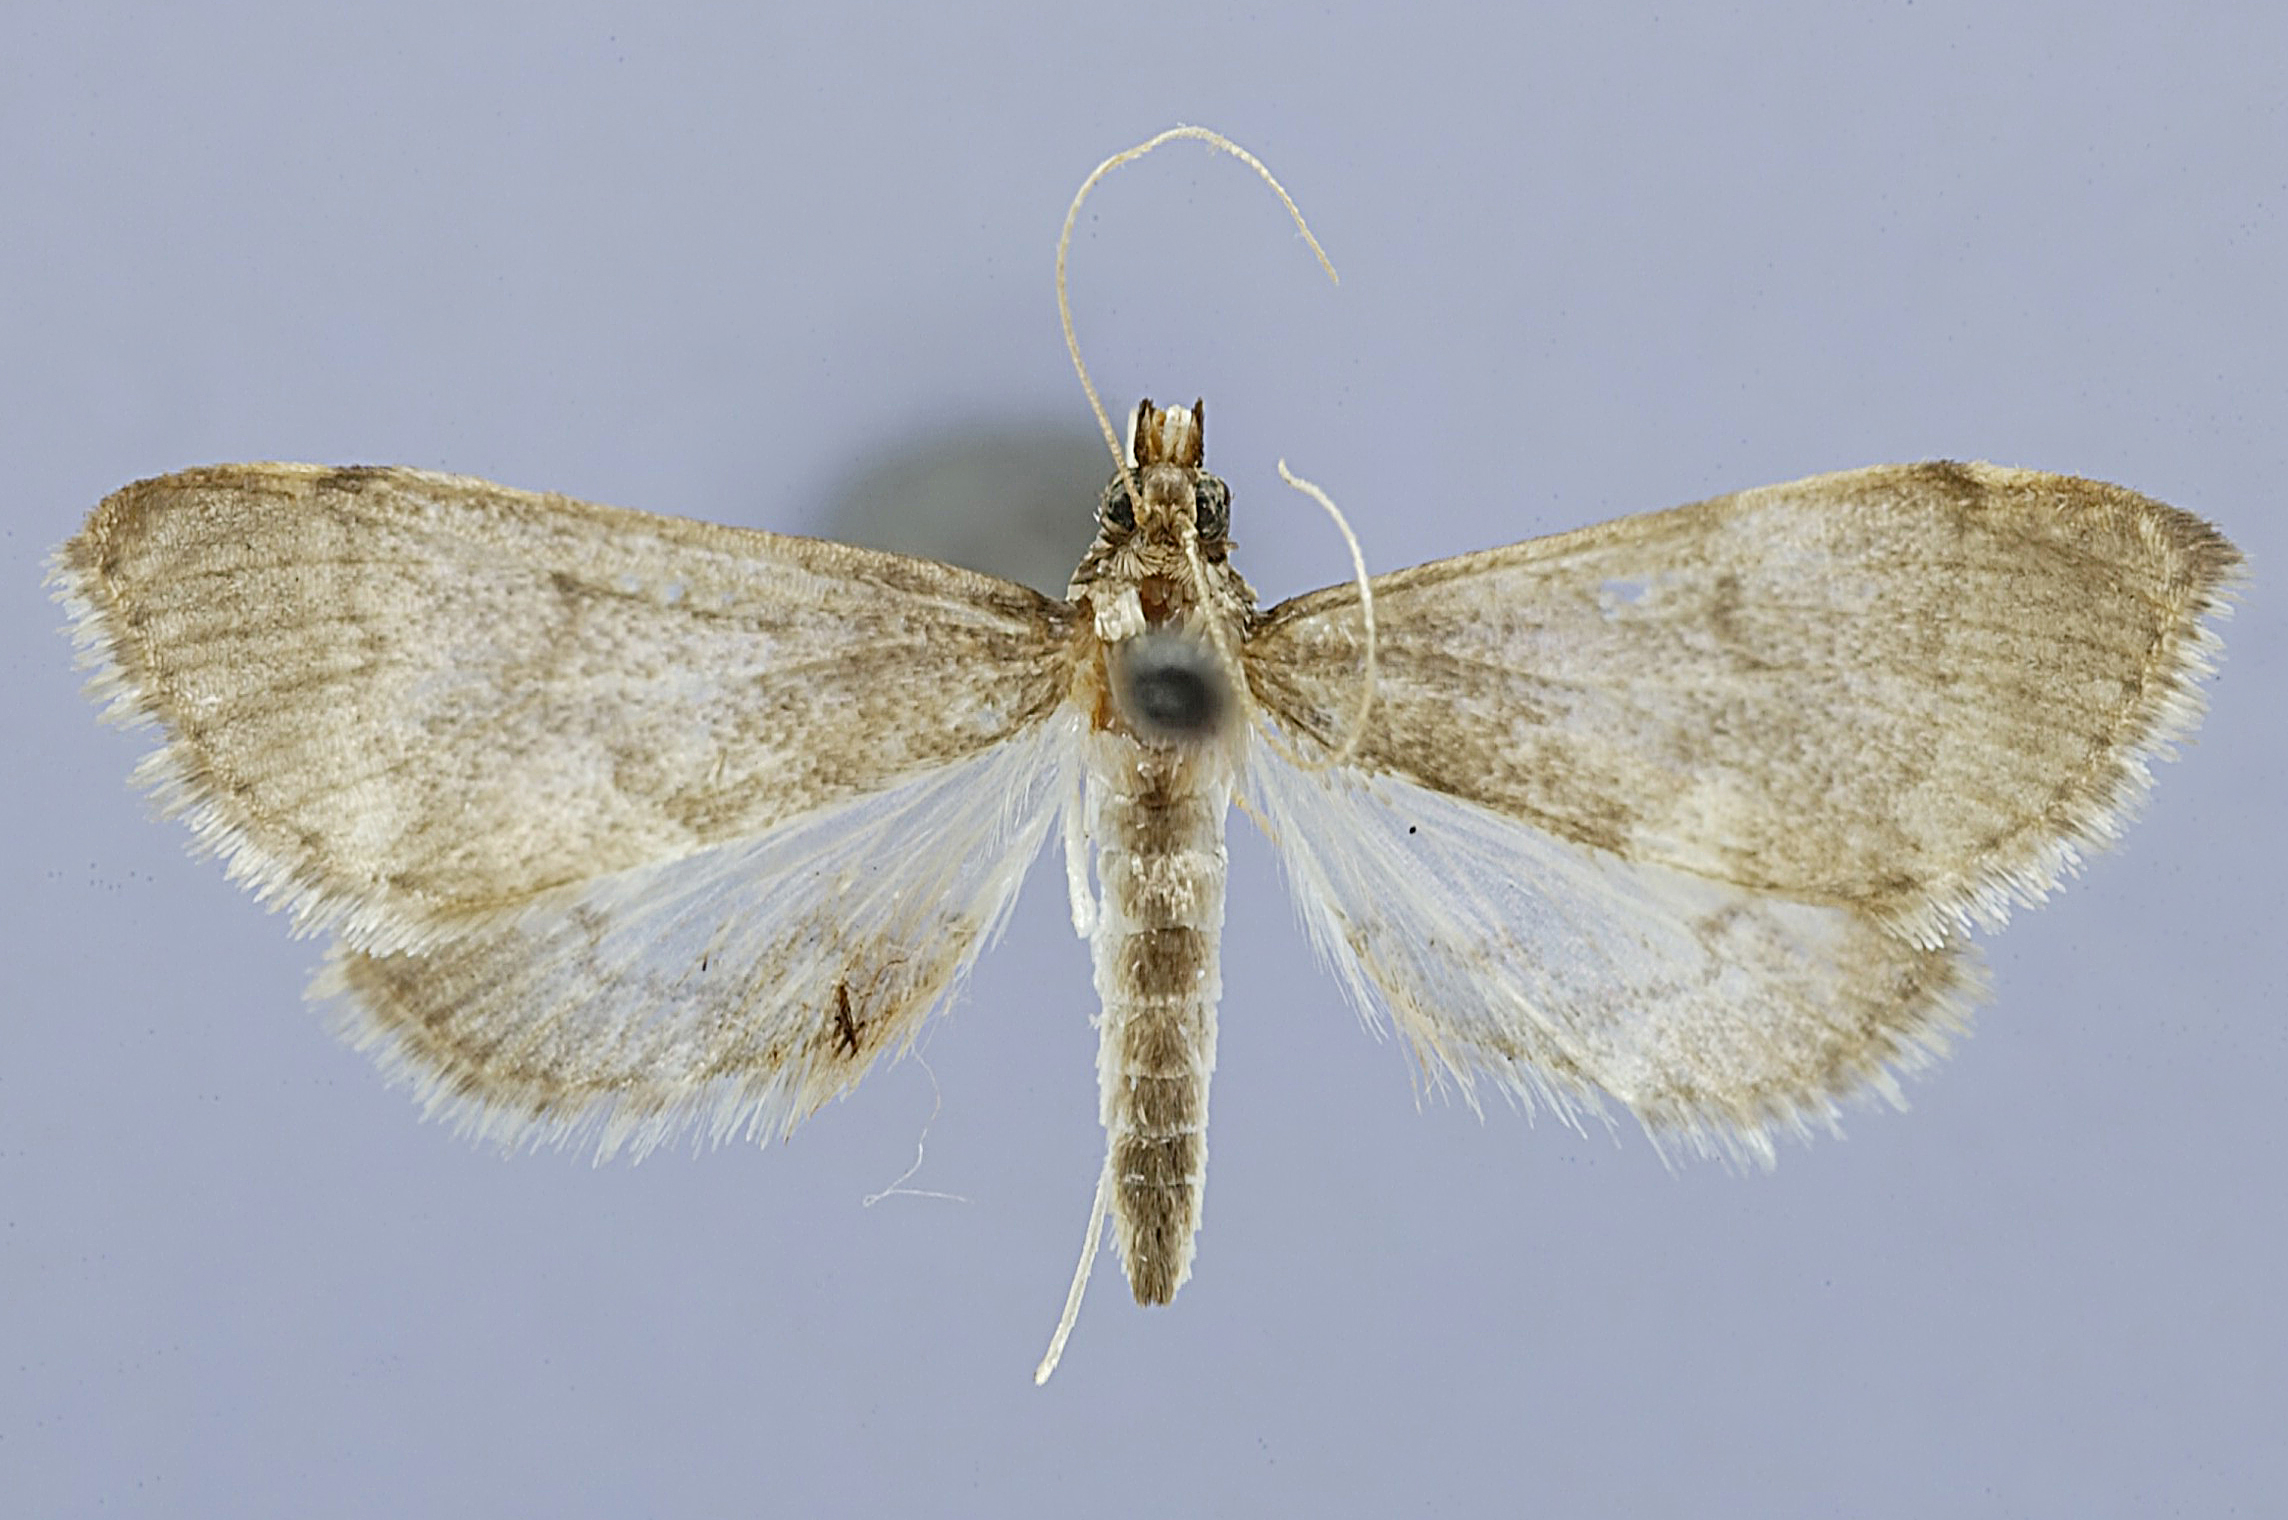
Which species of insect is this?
Stenia marialis
